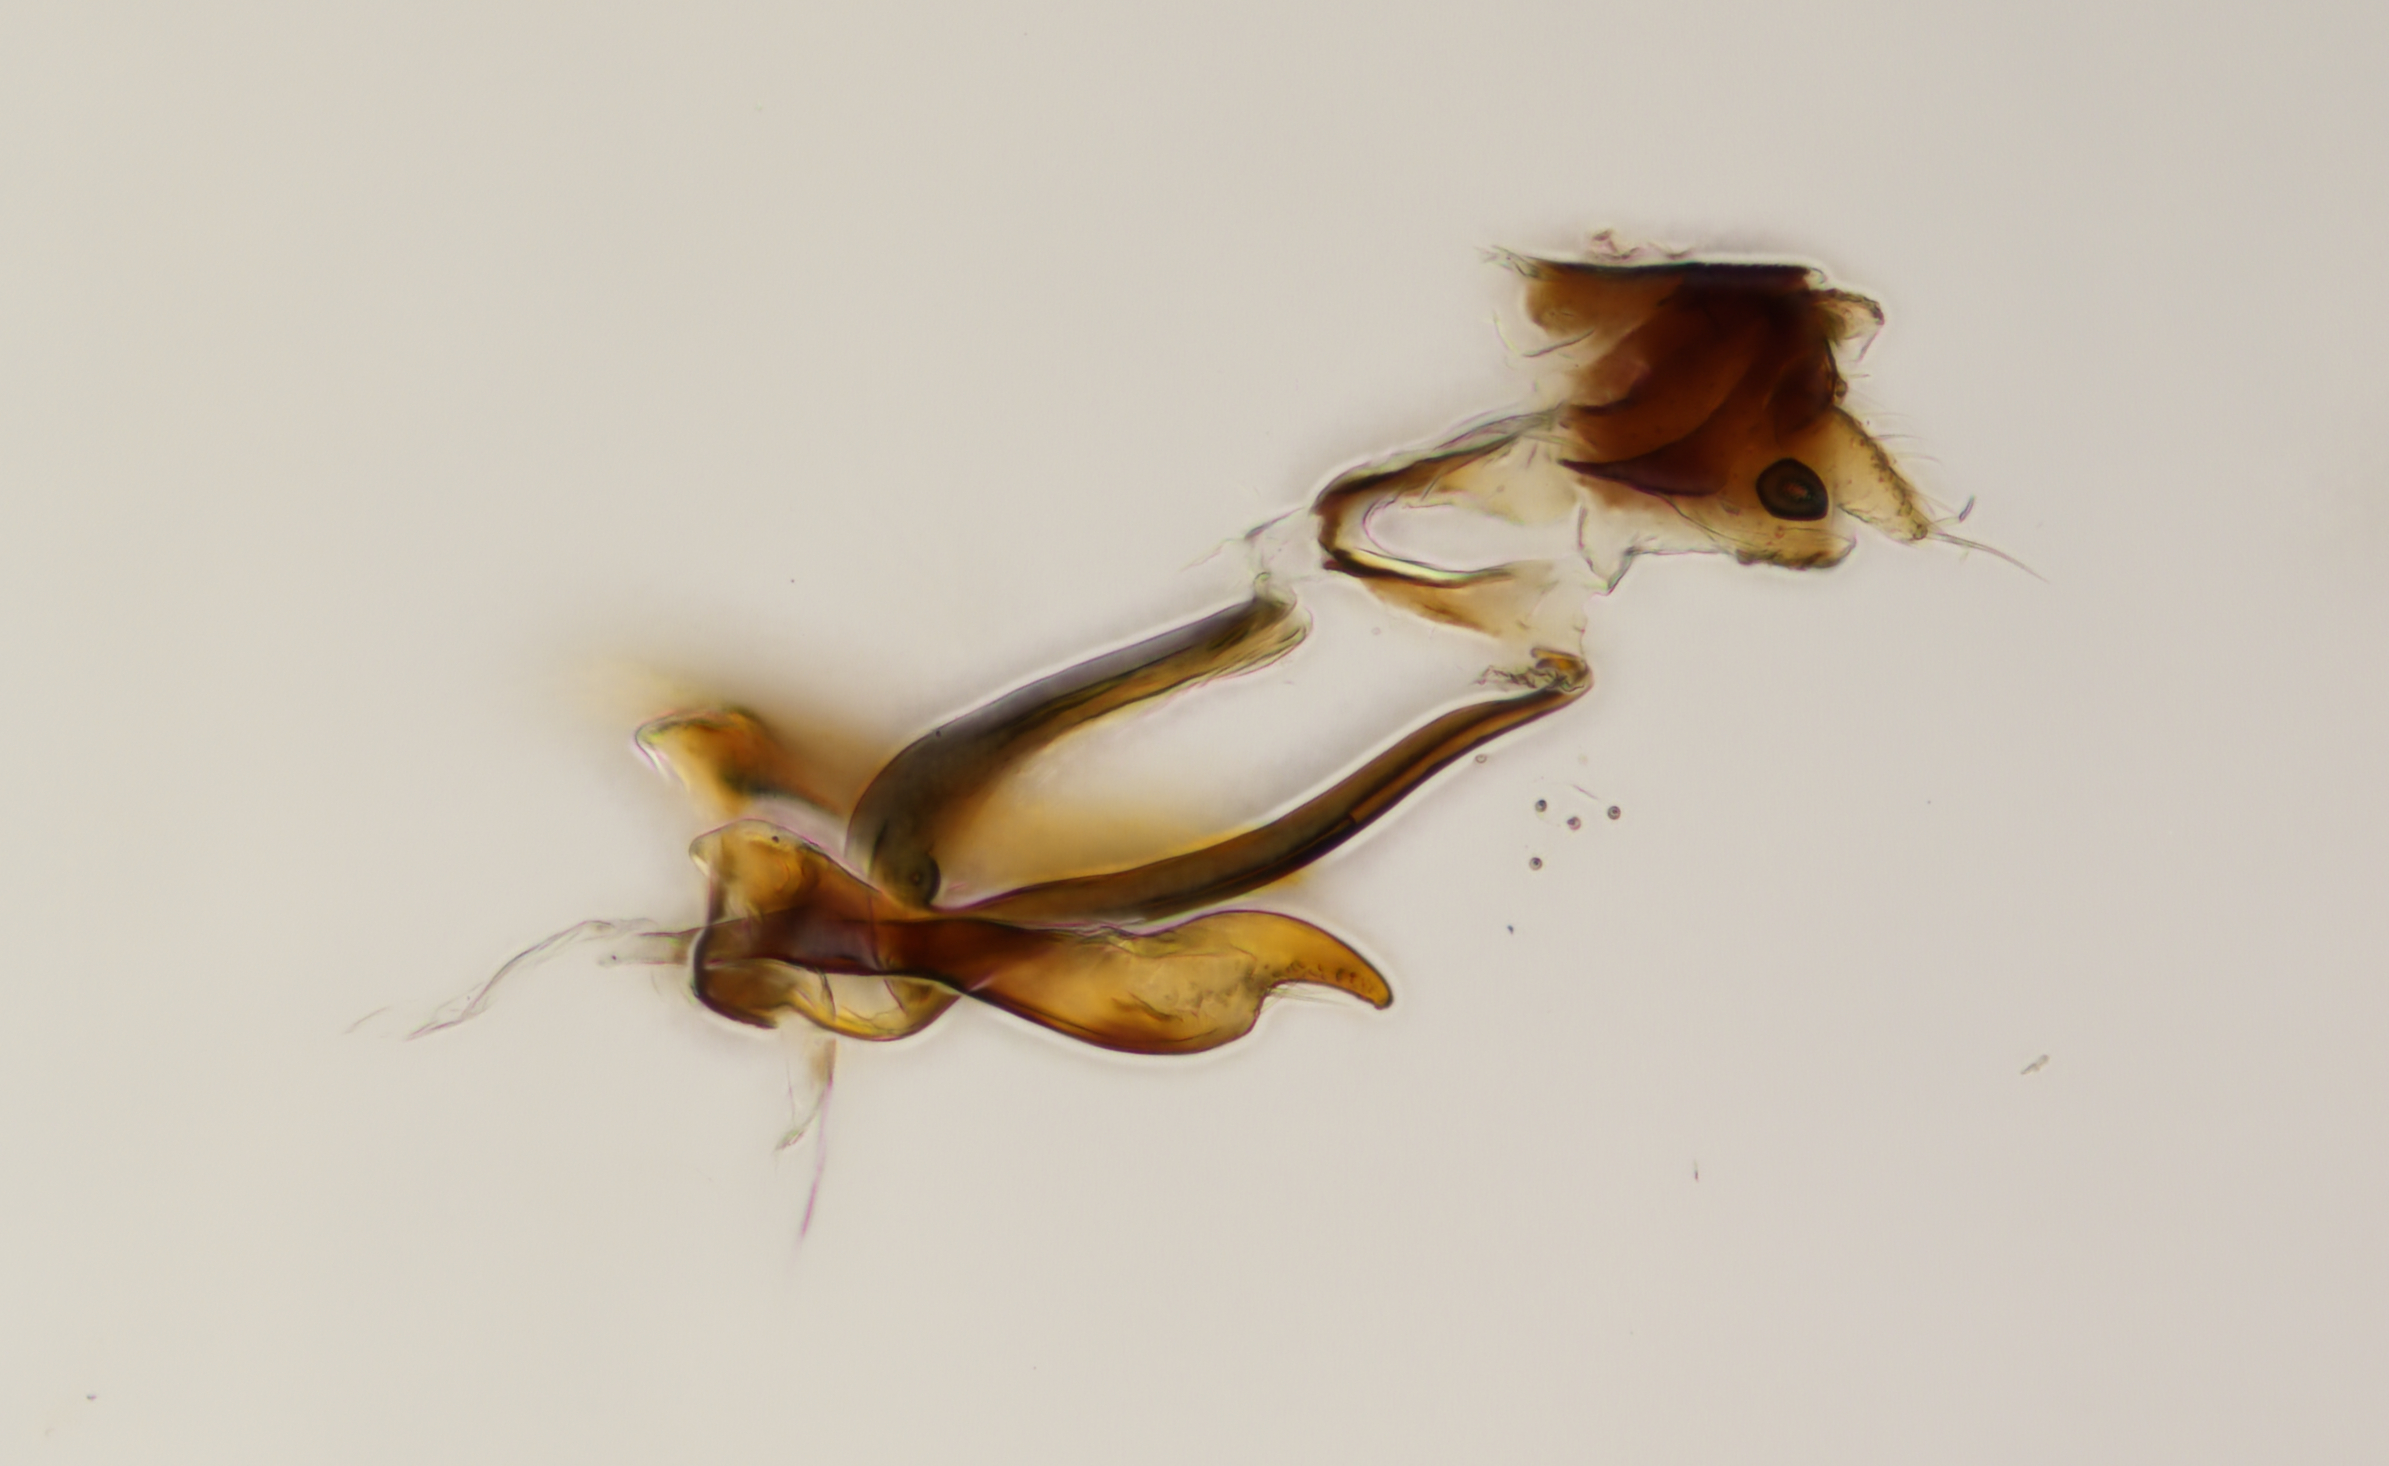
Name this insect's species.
Scaphytopius speciosus
